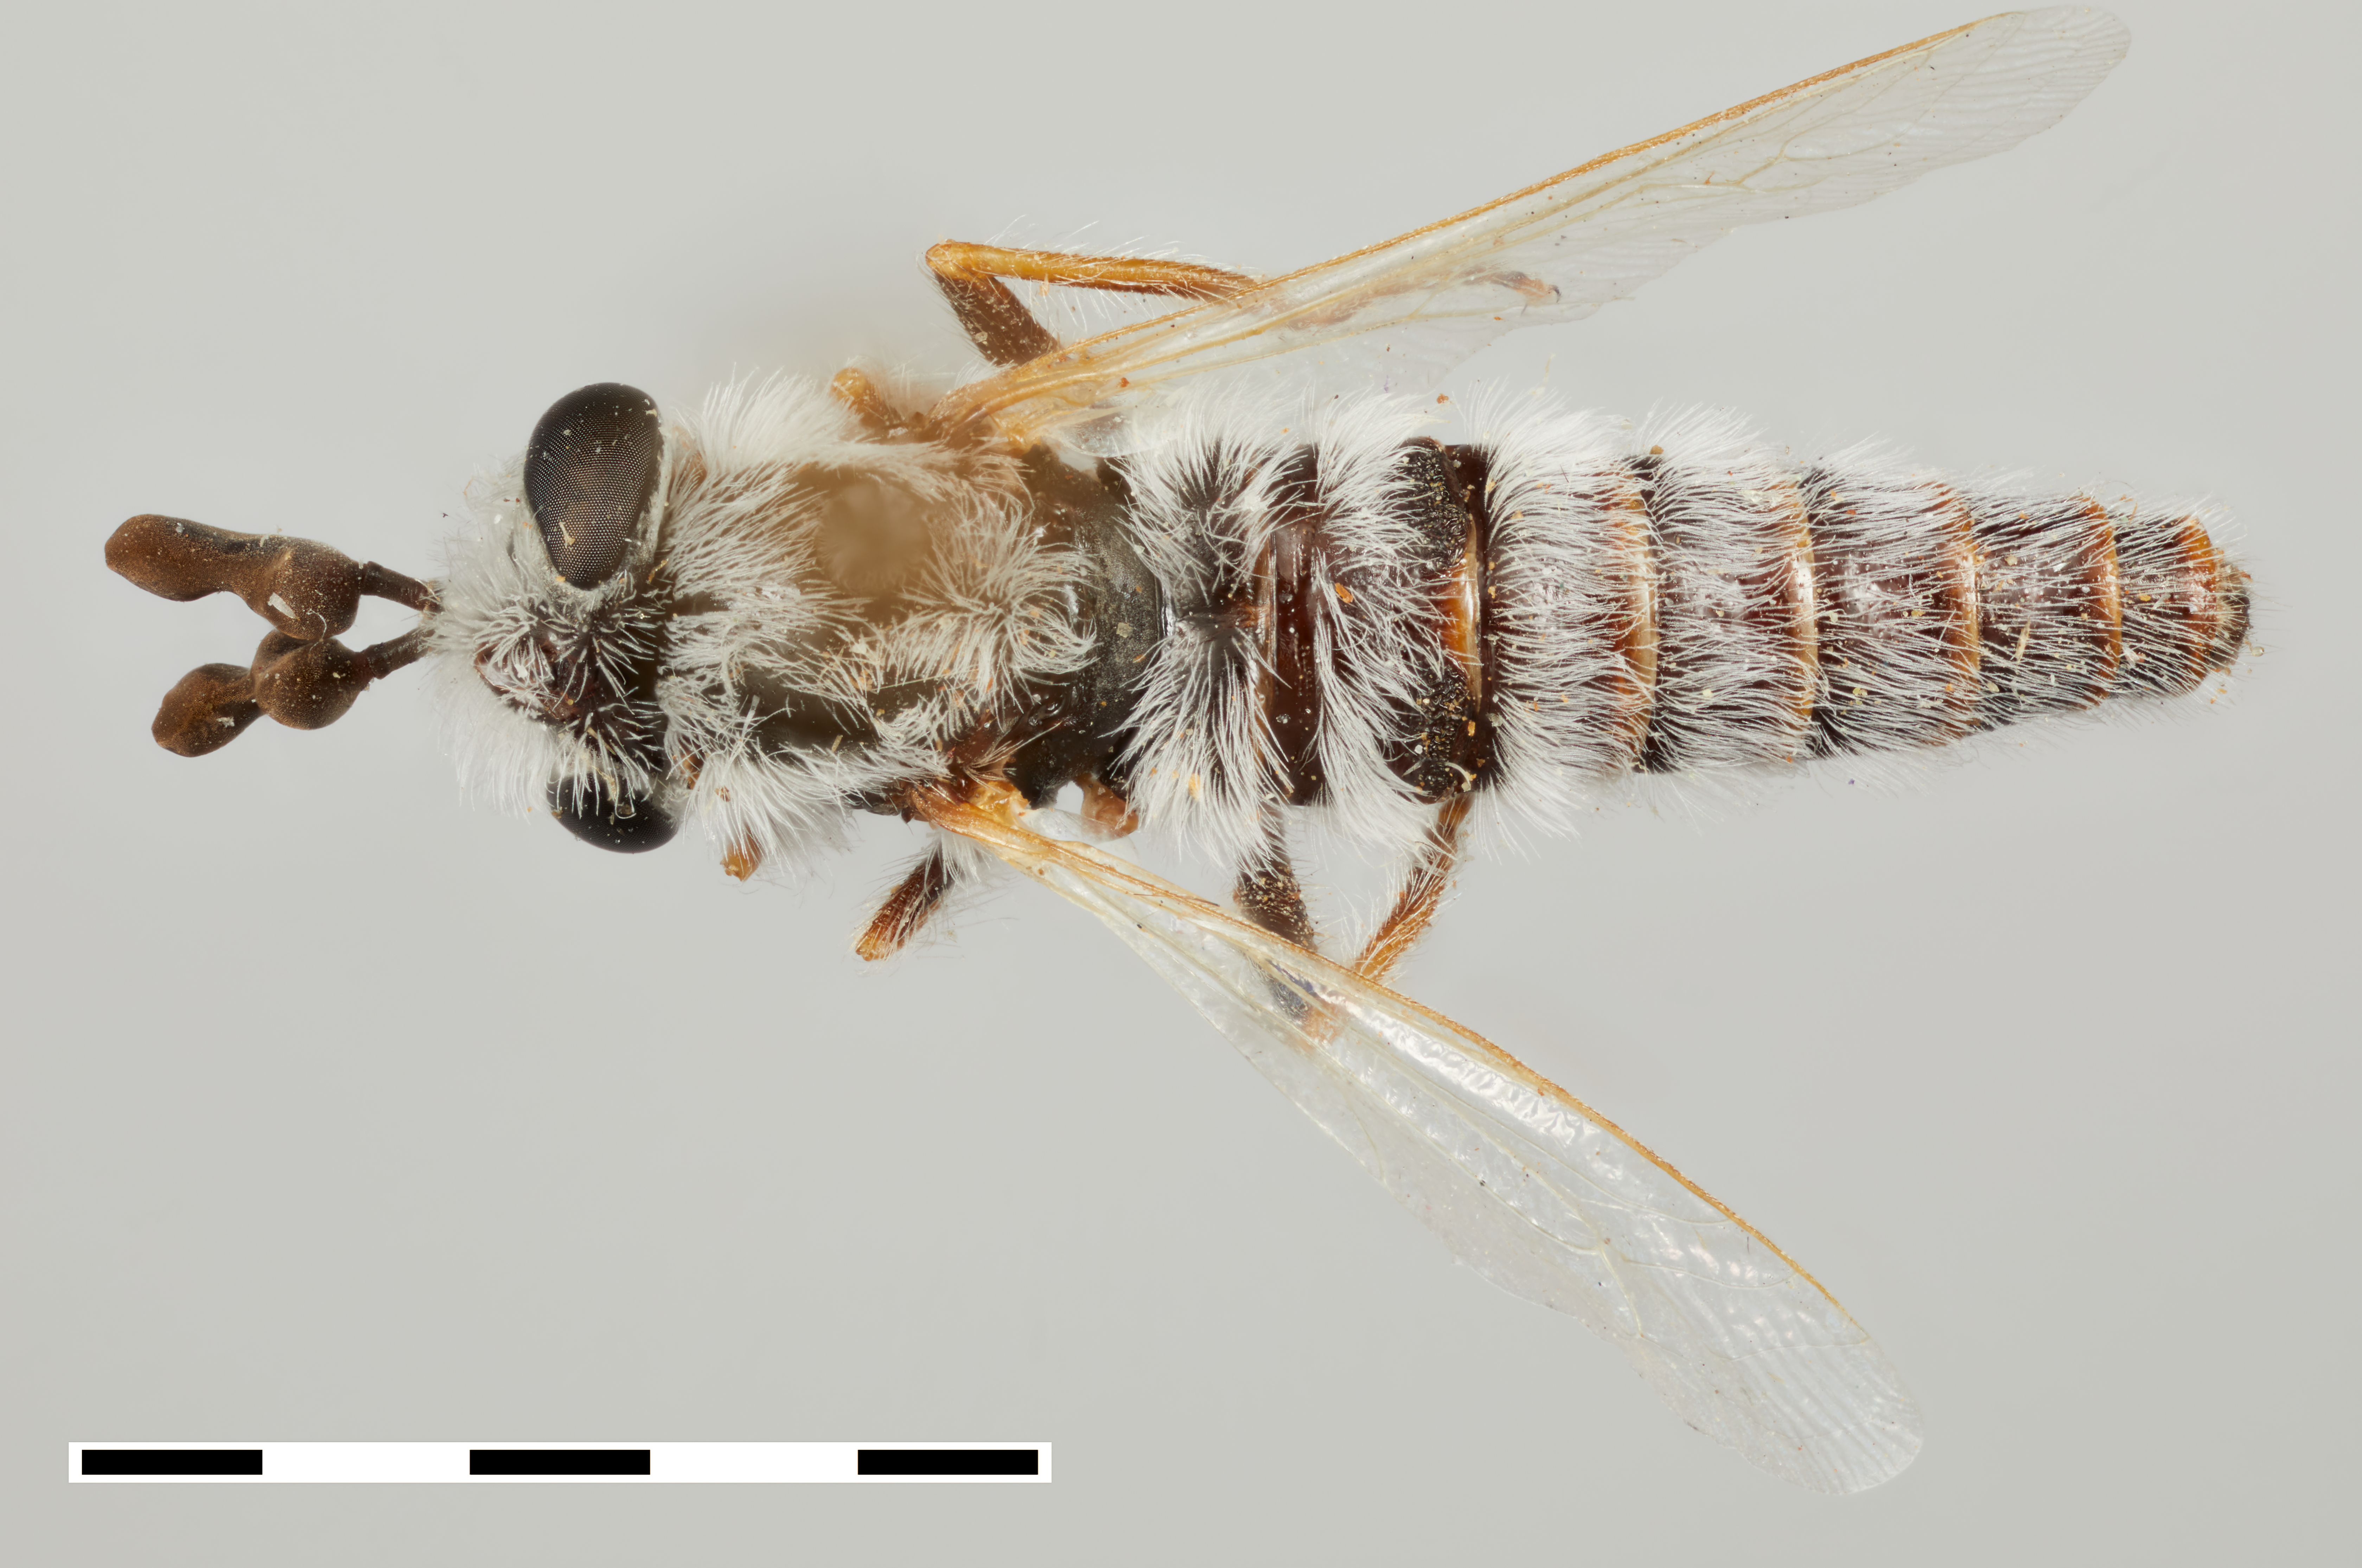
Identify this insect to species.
Perissocerus surcoufi (also Perissocerus arabicus)
